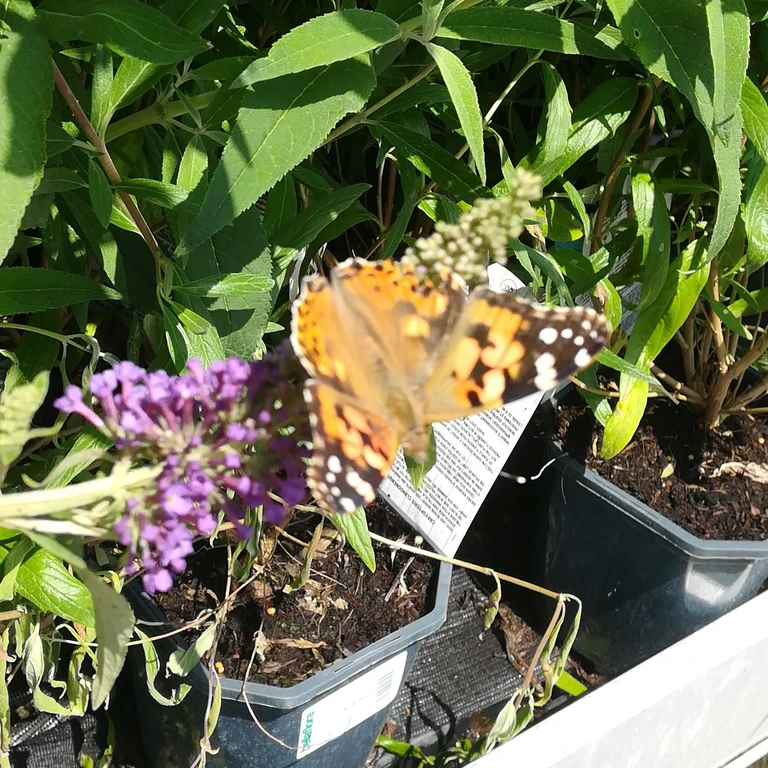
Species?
Vanessa cardui
